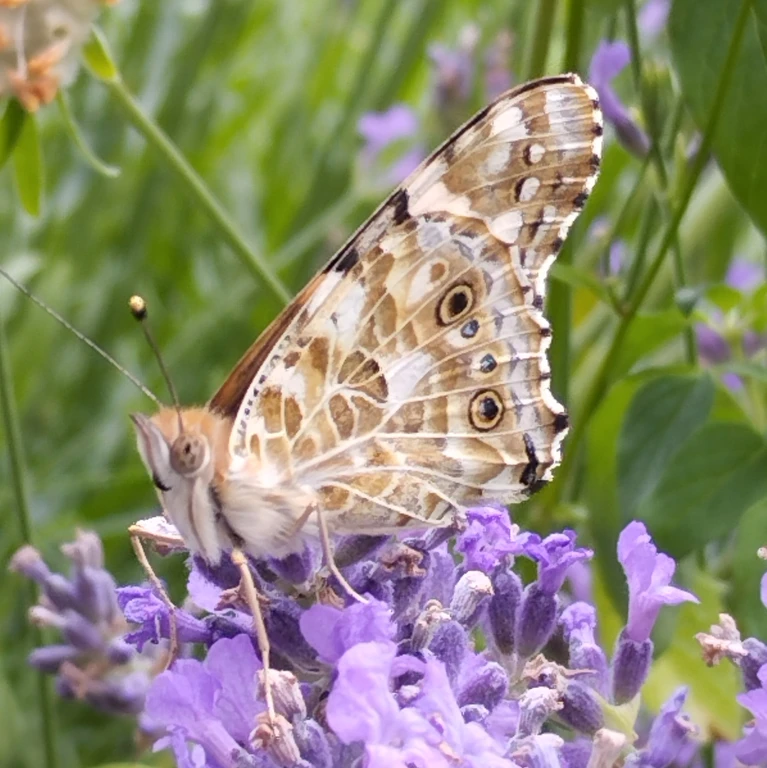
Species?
Vanessa cardui
